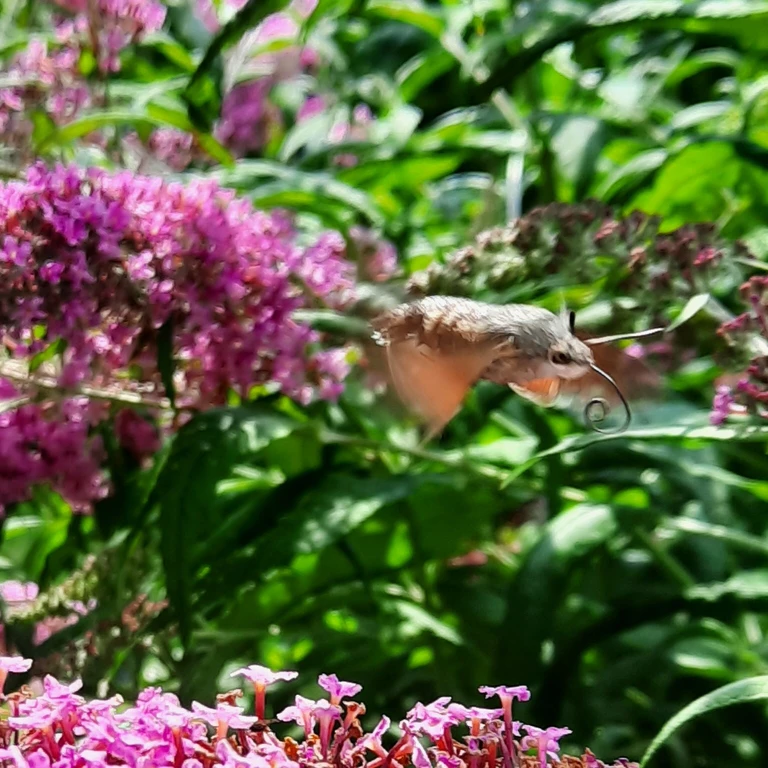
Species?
Macroglossum stellatarum
